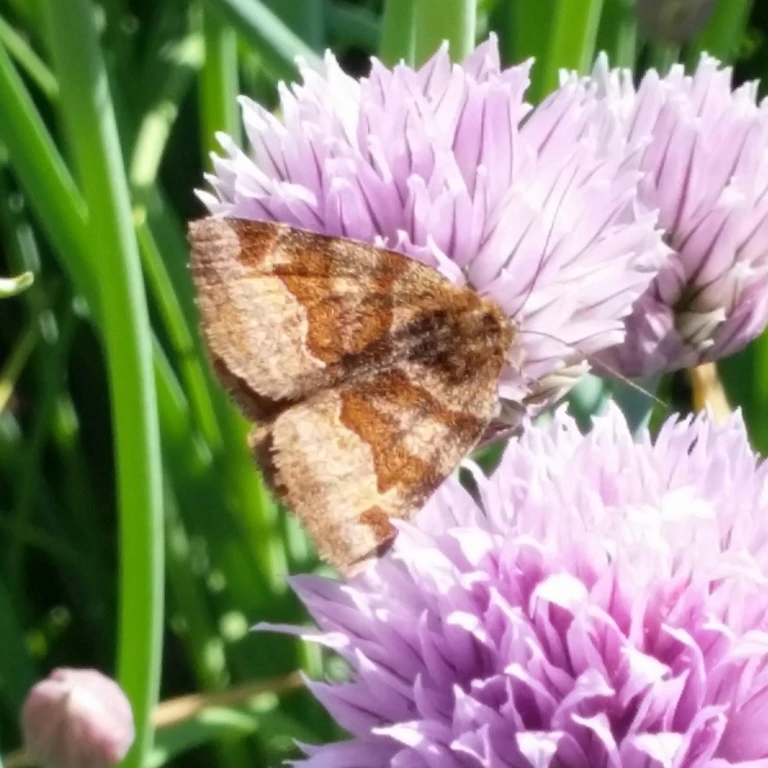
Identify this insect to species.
Euclidia glyphica
